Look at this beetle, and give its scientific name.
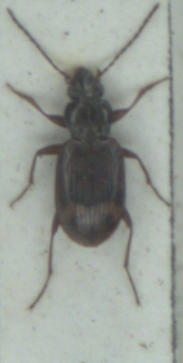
Bembidion dentellum
